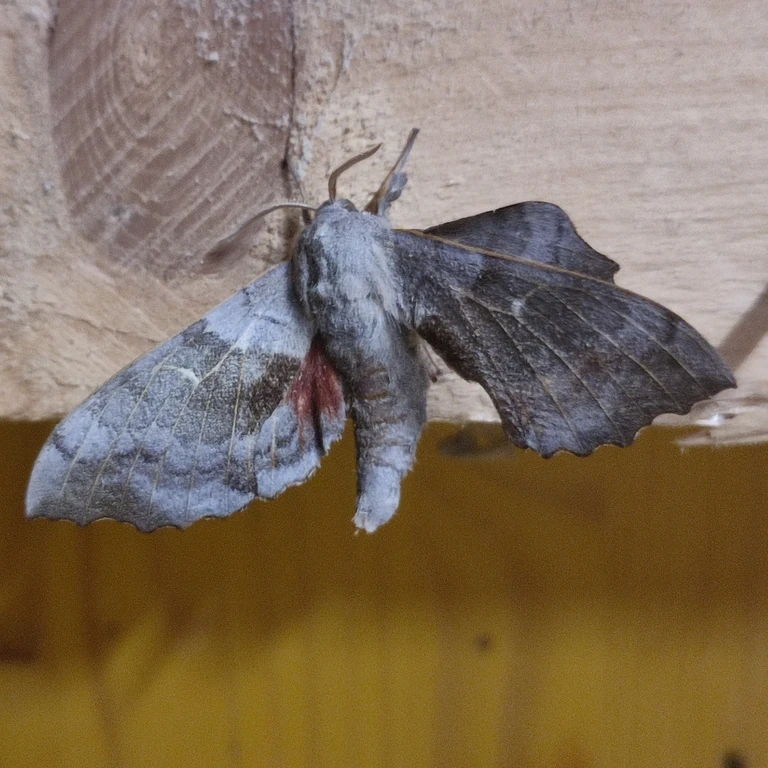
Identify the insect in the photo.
Laothoe populi
